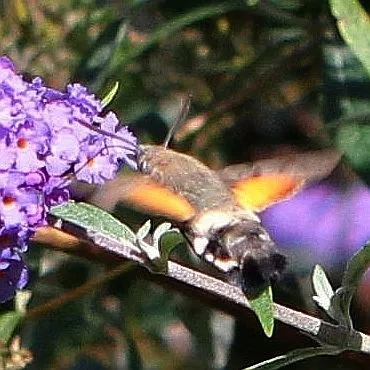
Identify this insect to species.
Macroglossum stellatarum
